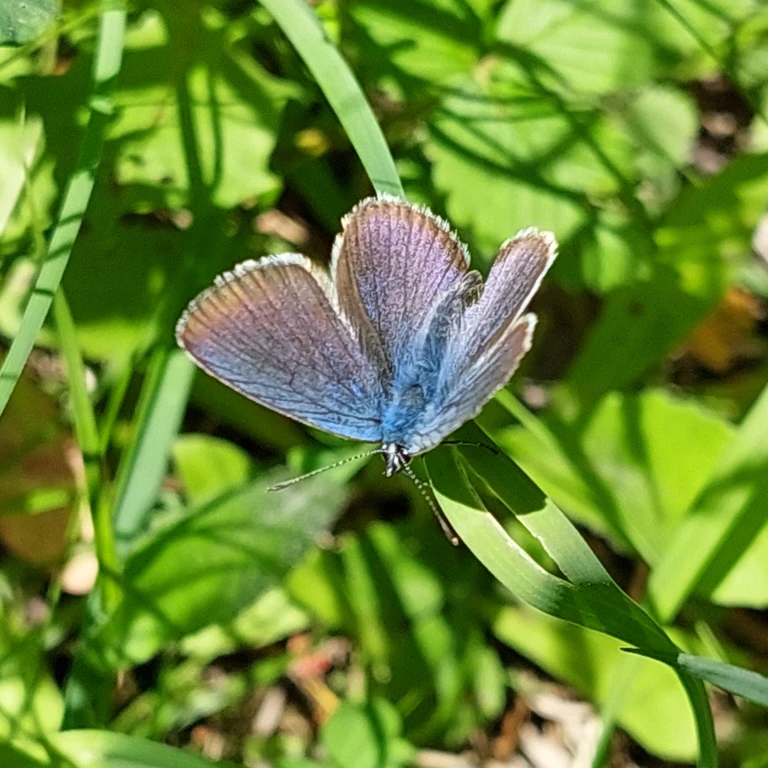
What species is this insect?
Cyaniris semiargus
